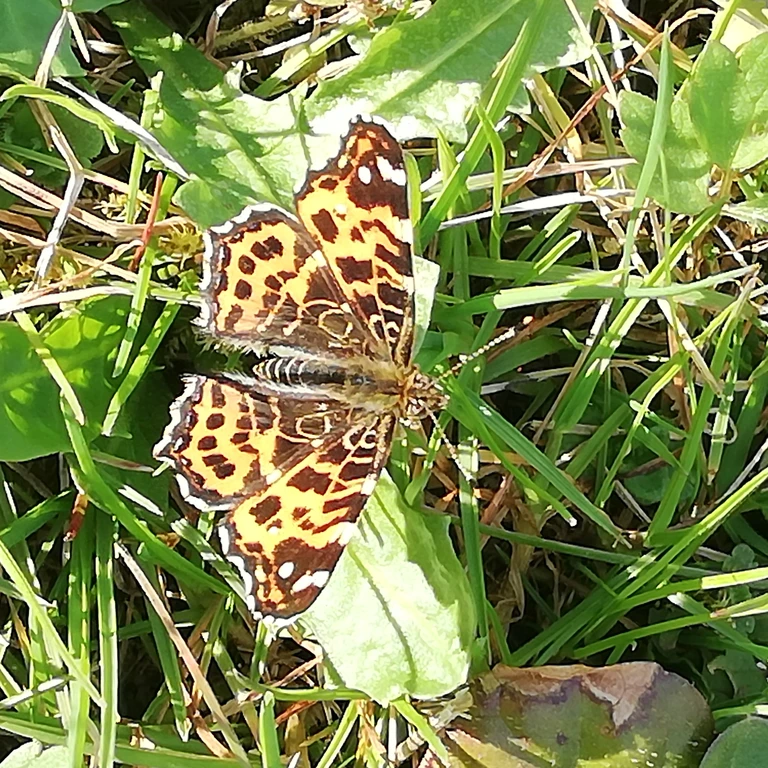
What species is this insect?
Araschnia levana
